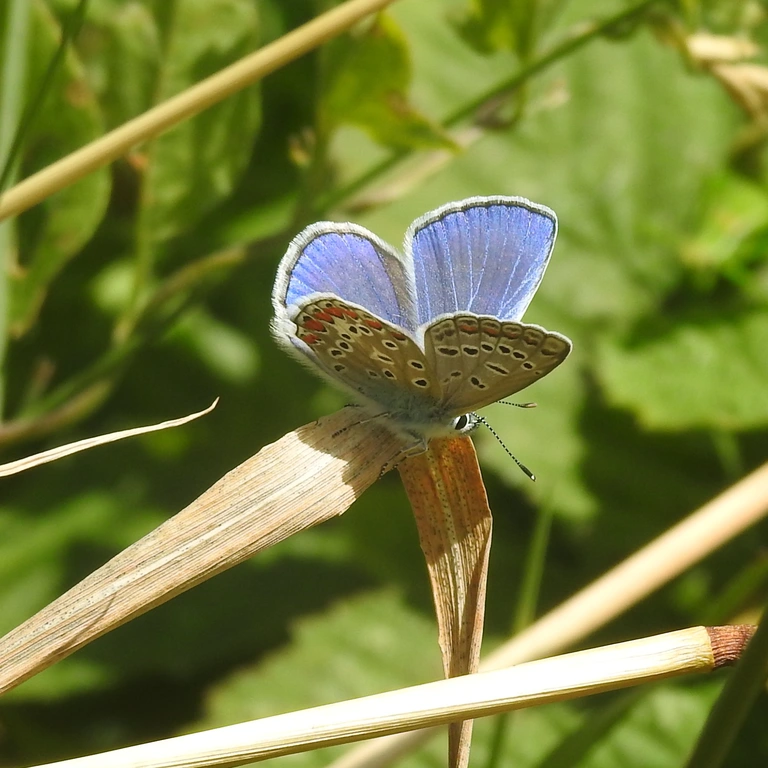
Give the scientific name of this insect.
Polyommatus icarus
